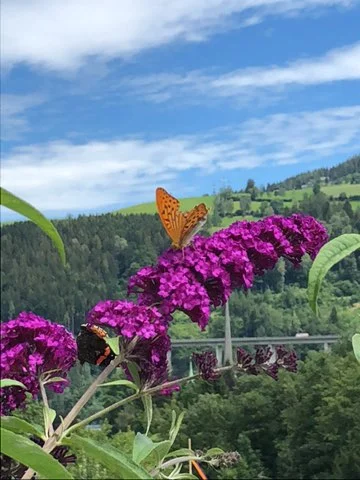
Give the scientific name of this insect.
Argynnis paphia
